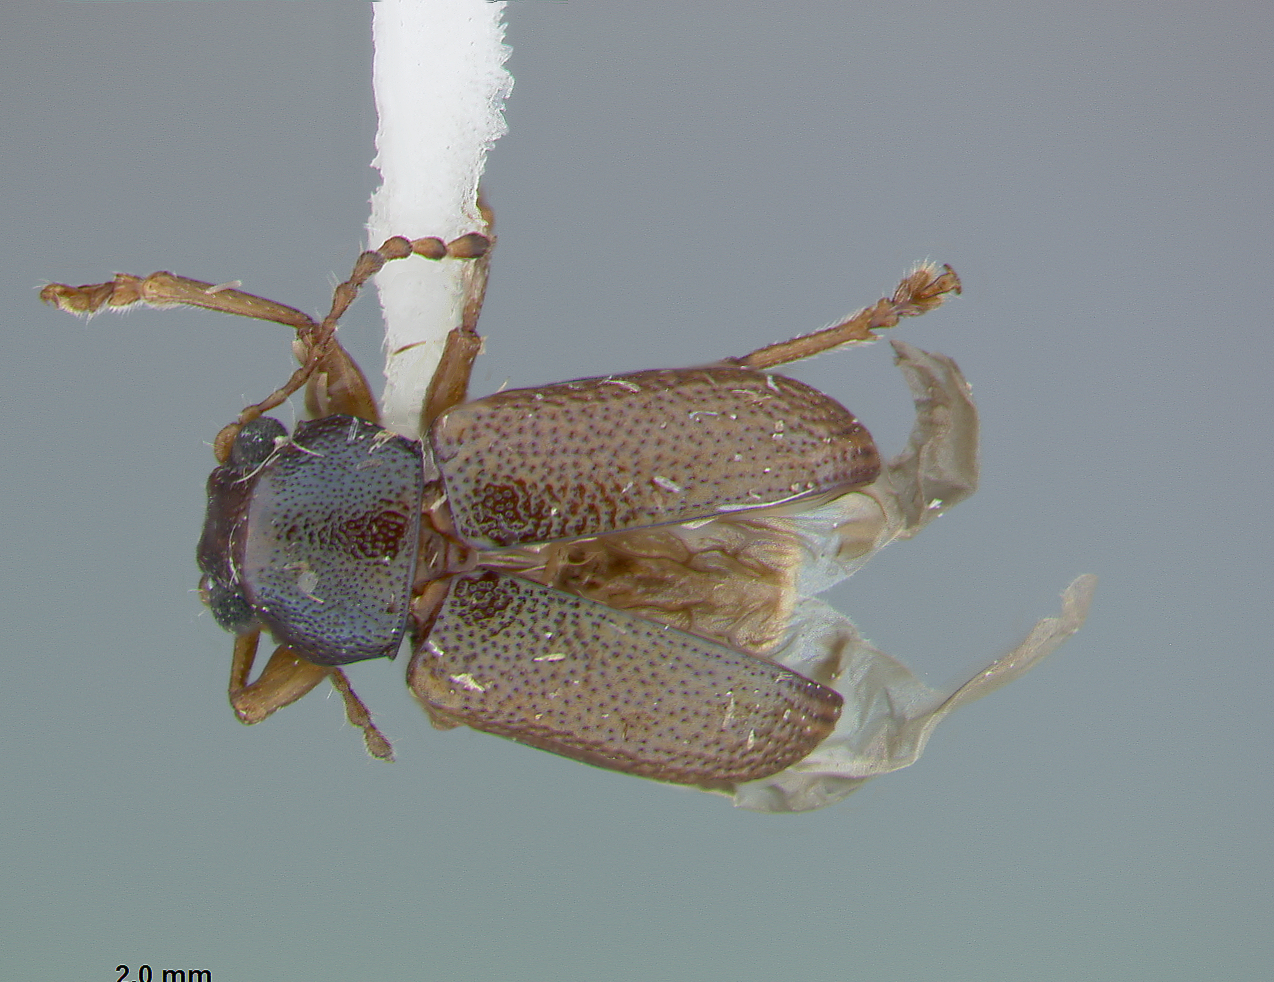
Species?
Alethaxius acunai
